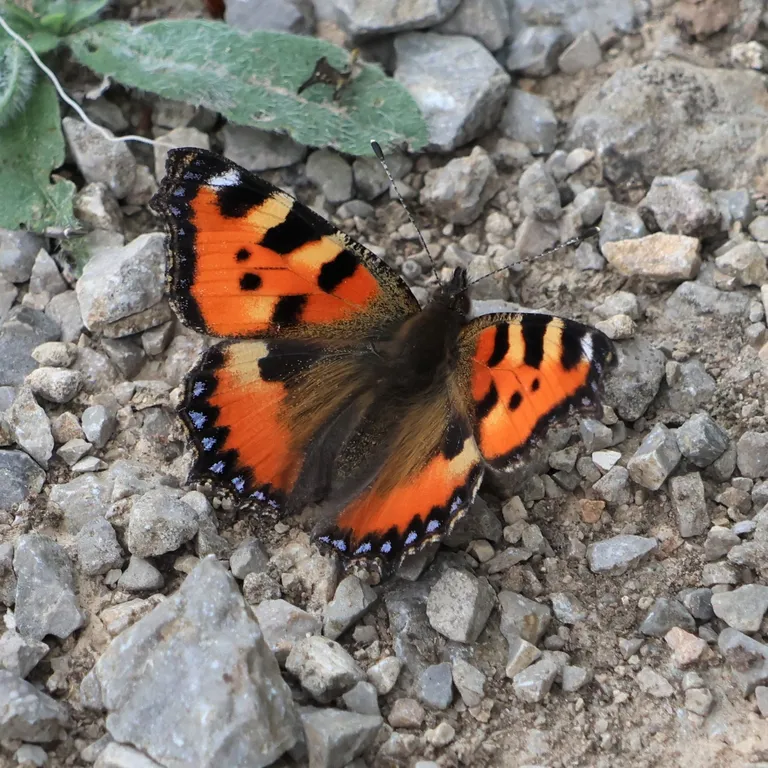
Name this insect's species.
Aglais urticae
